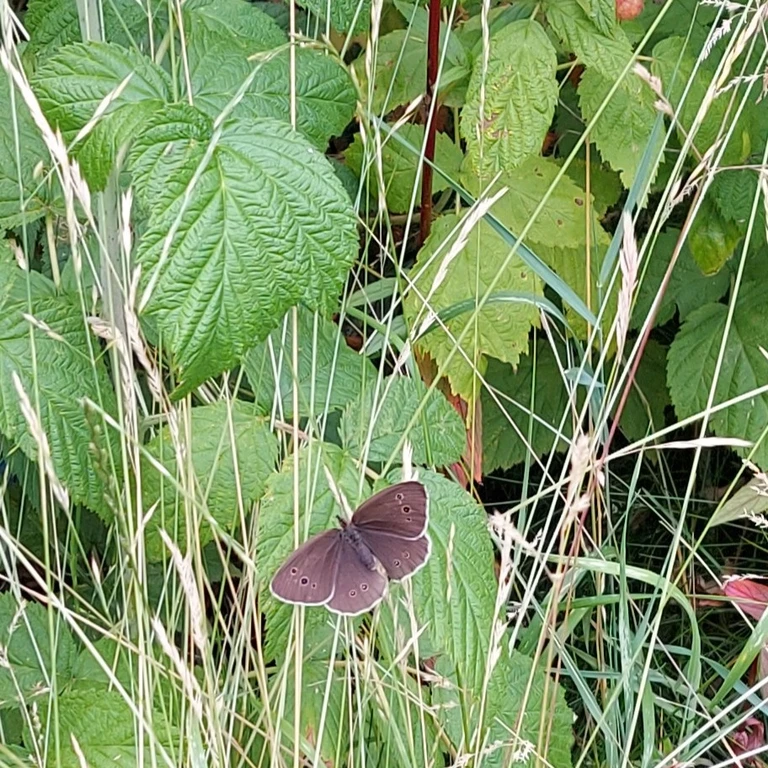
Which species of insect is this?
Aphantopus hyperantus
